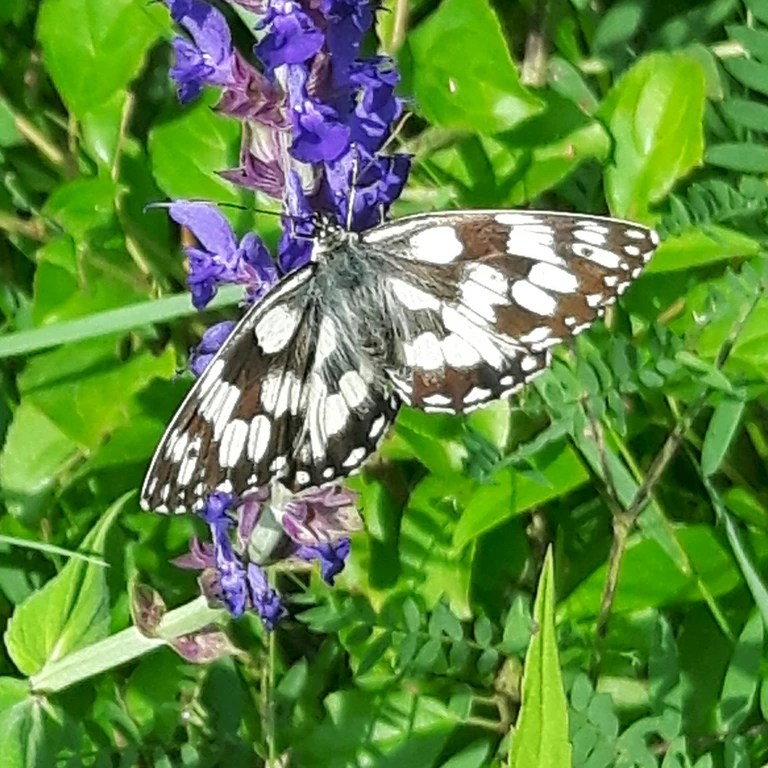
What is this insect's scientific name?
Melanargia galathea
